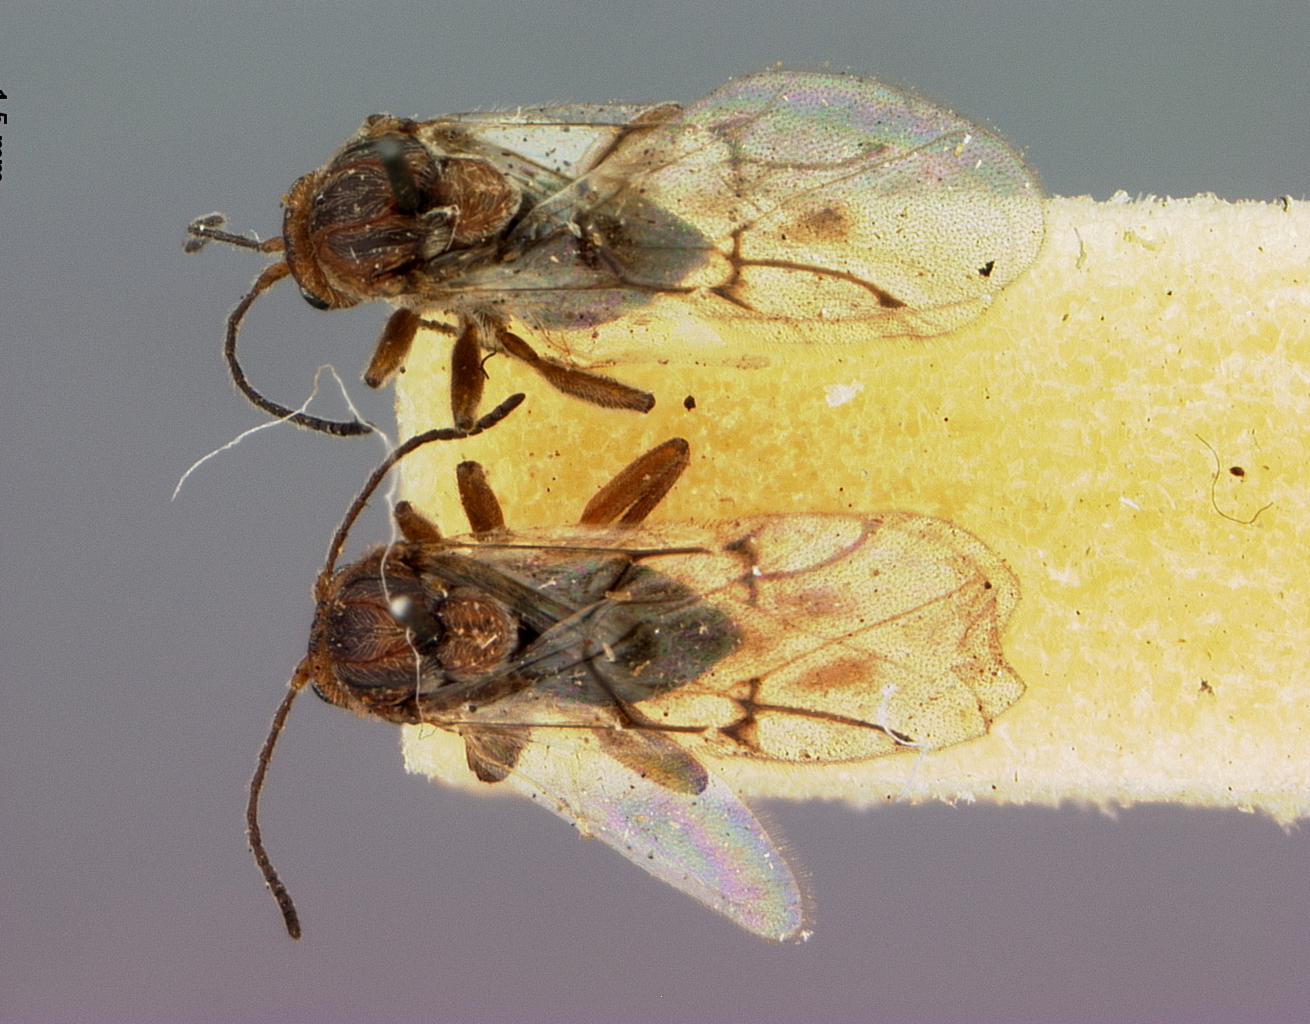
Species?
Holcaspis douglasii
